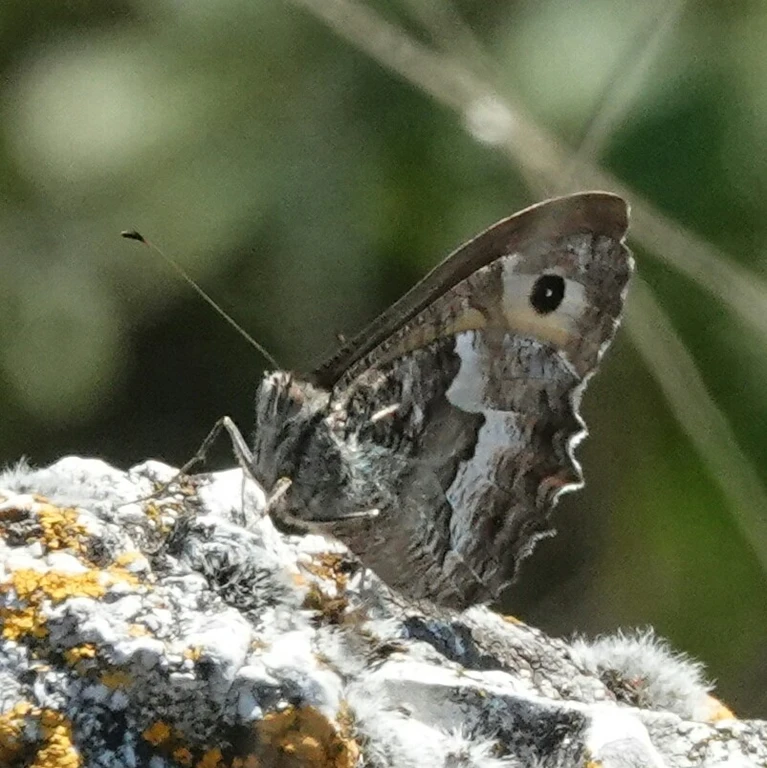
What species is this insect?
Hipparchia semele
